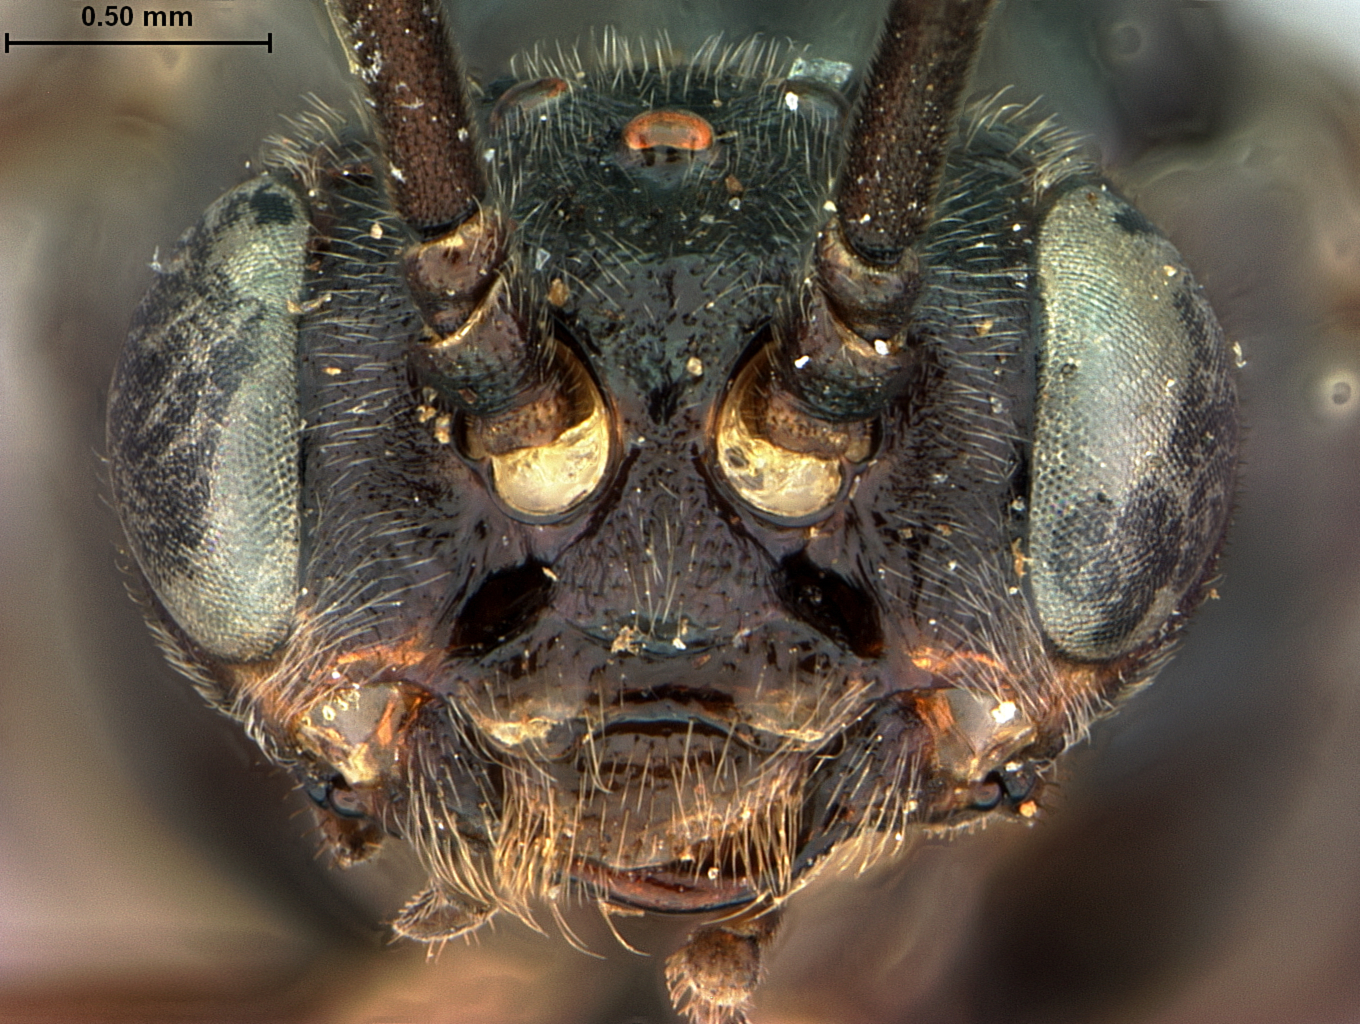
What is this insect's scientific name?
Croesus curvarius
